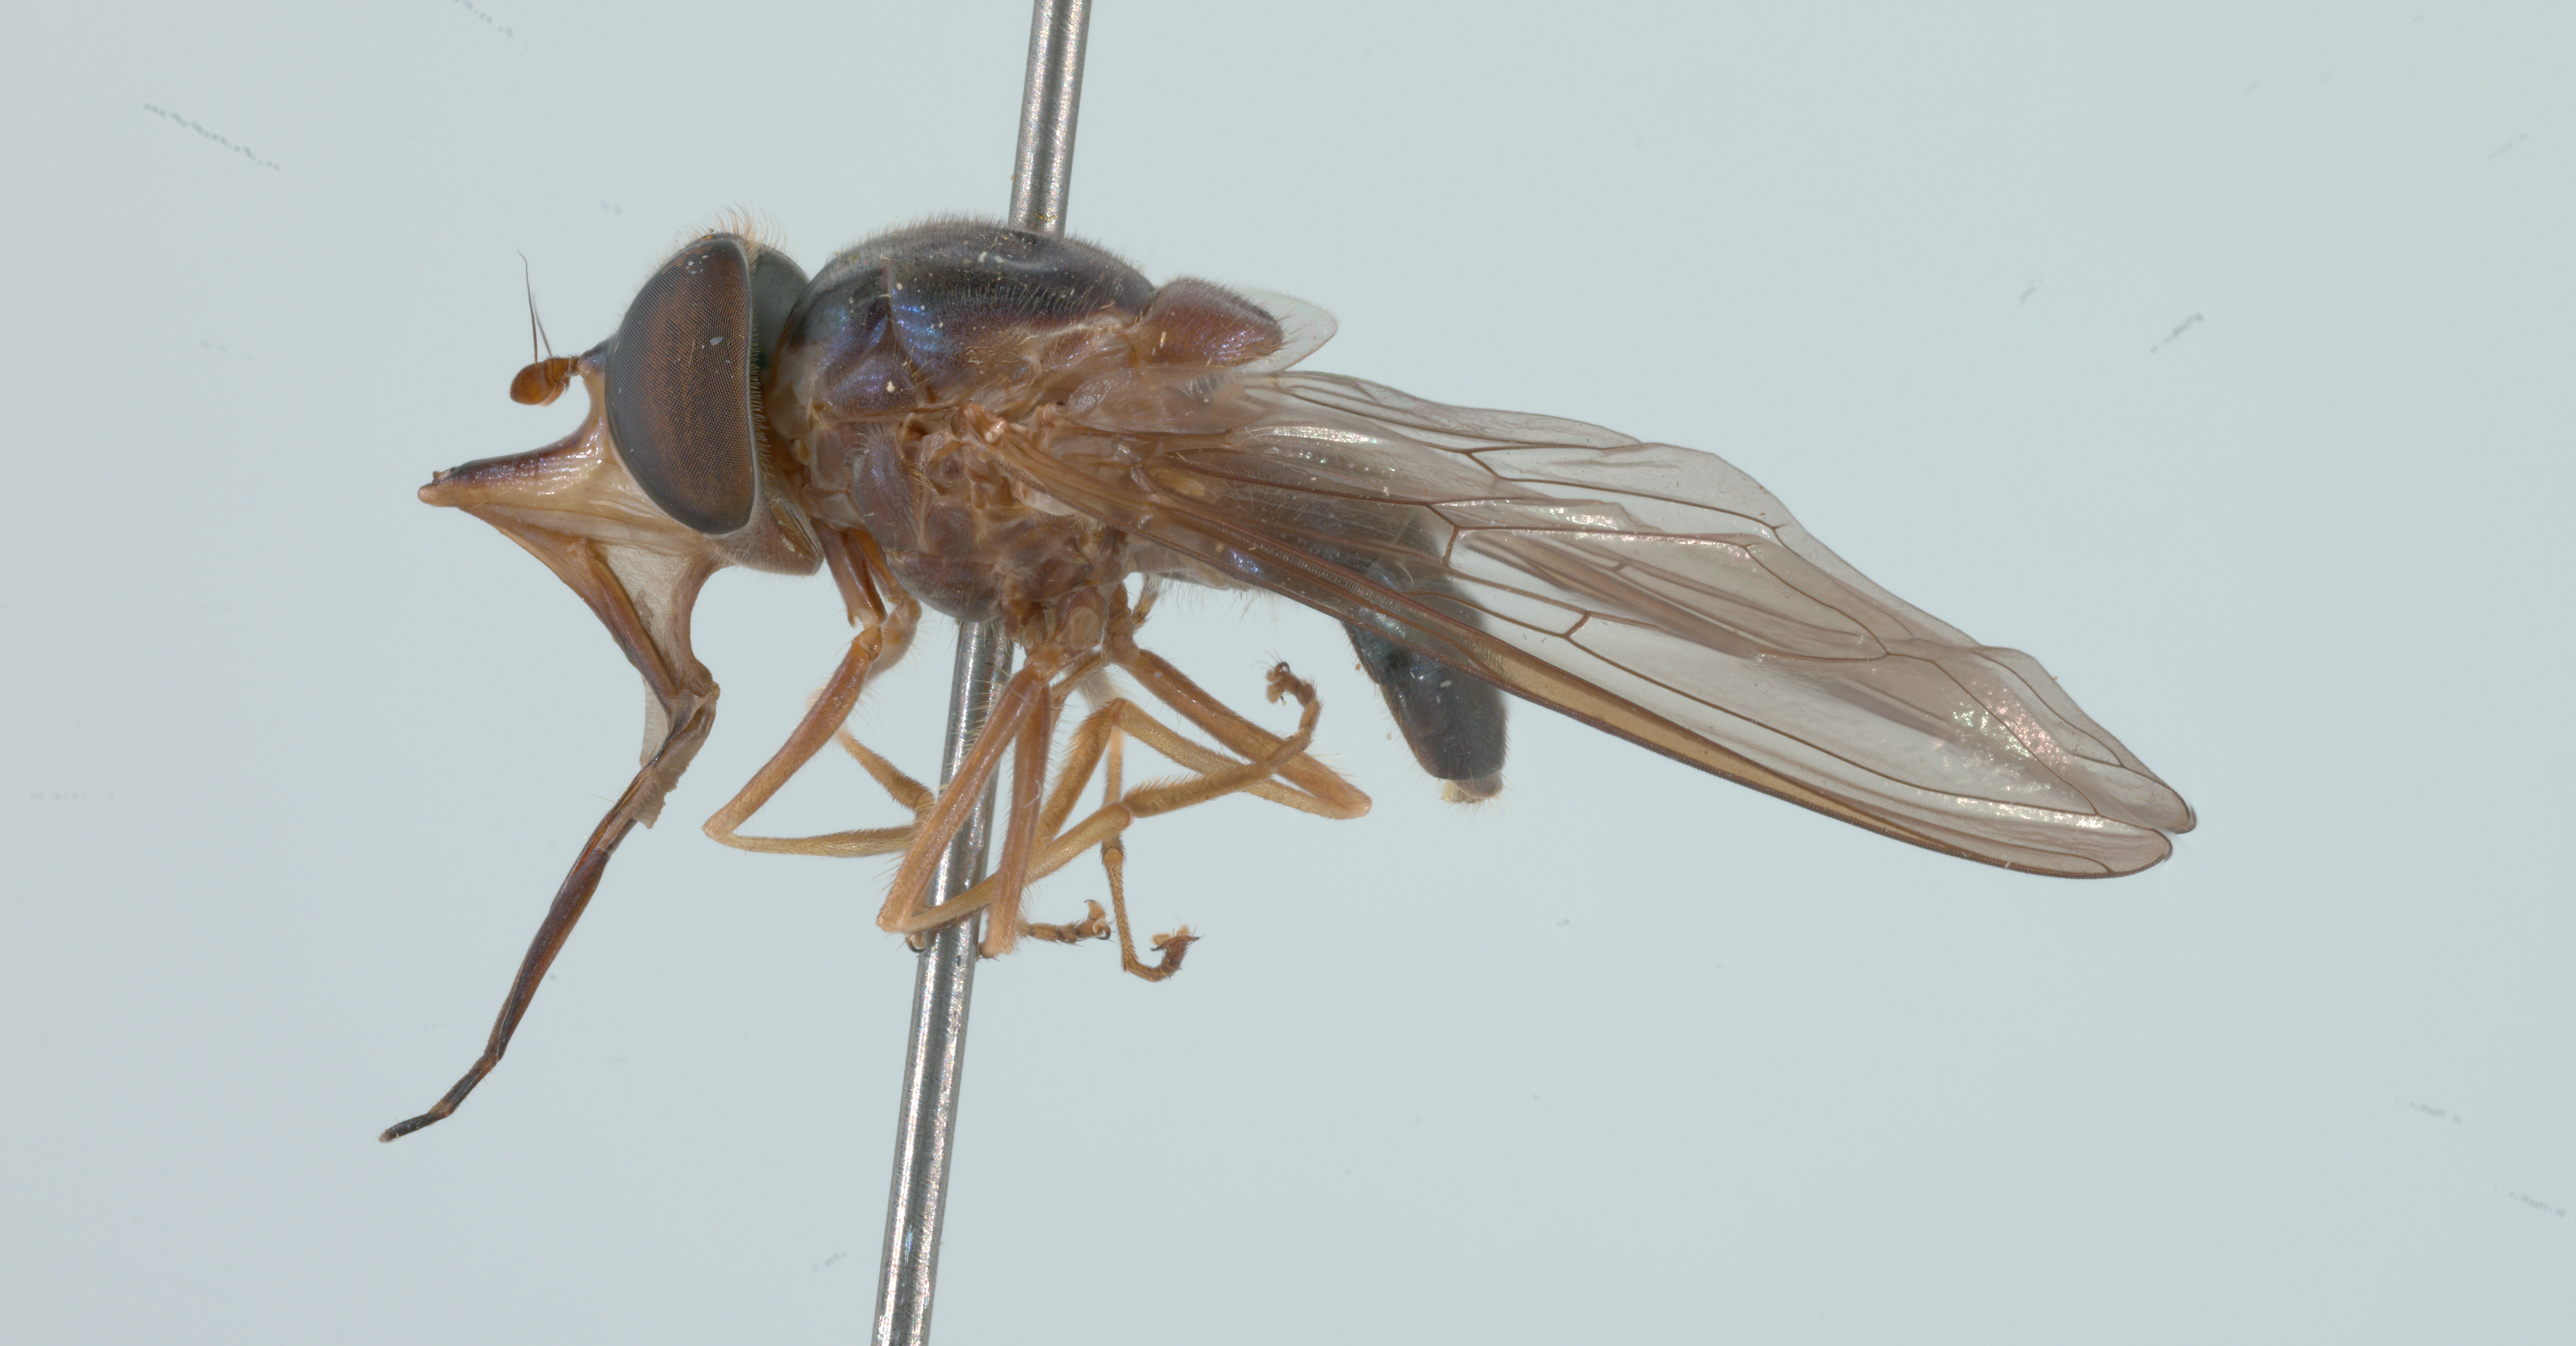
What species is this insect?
Rhingia fuscipes
